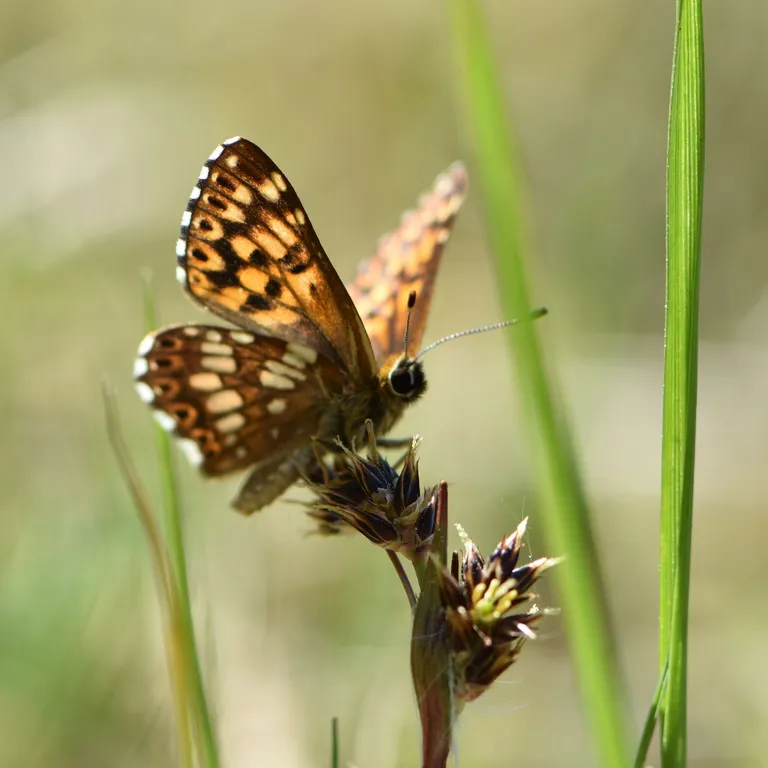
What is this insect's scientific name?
Hamearis lucina
